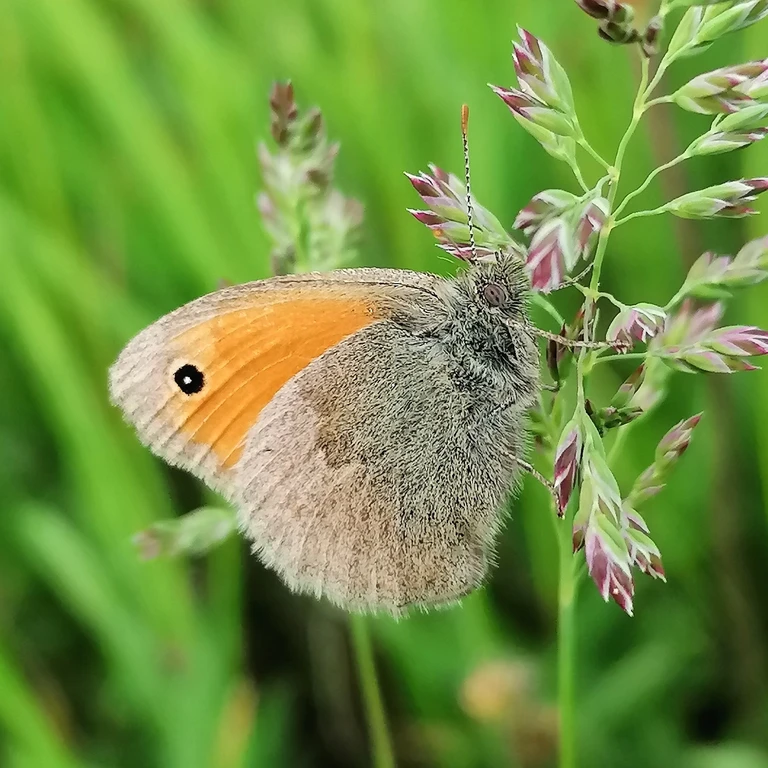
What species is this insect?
Coenonympha pamphilus
